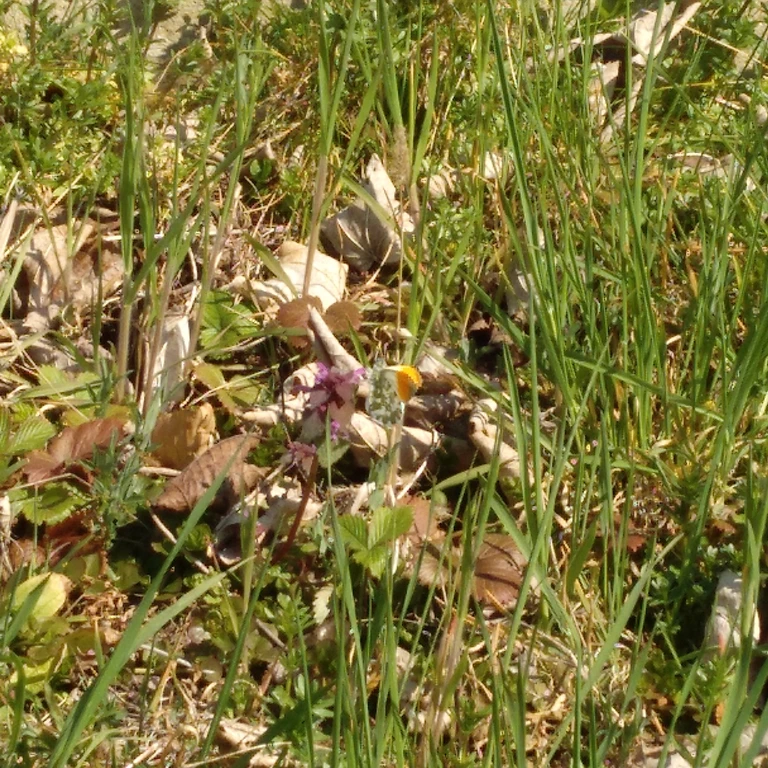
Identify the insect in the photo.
Anthocharis cardamines
